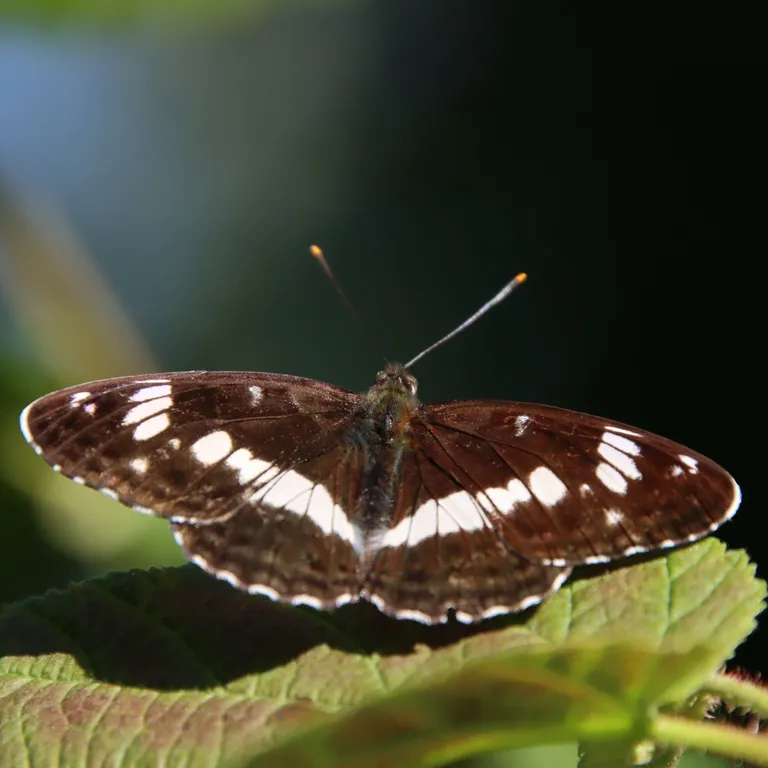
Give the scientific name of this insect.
Limenitis camilla (also Ladoga camilla)
